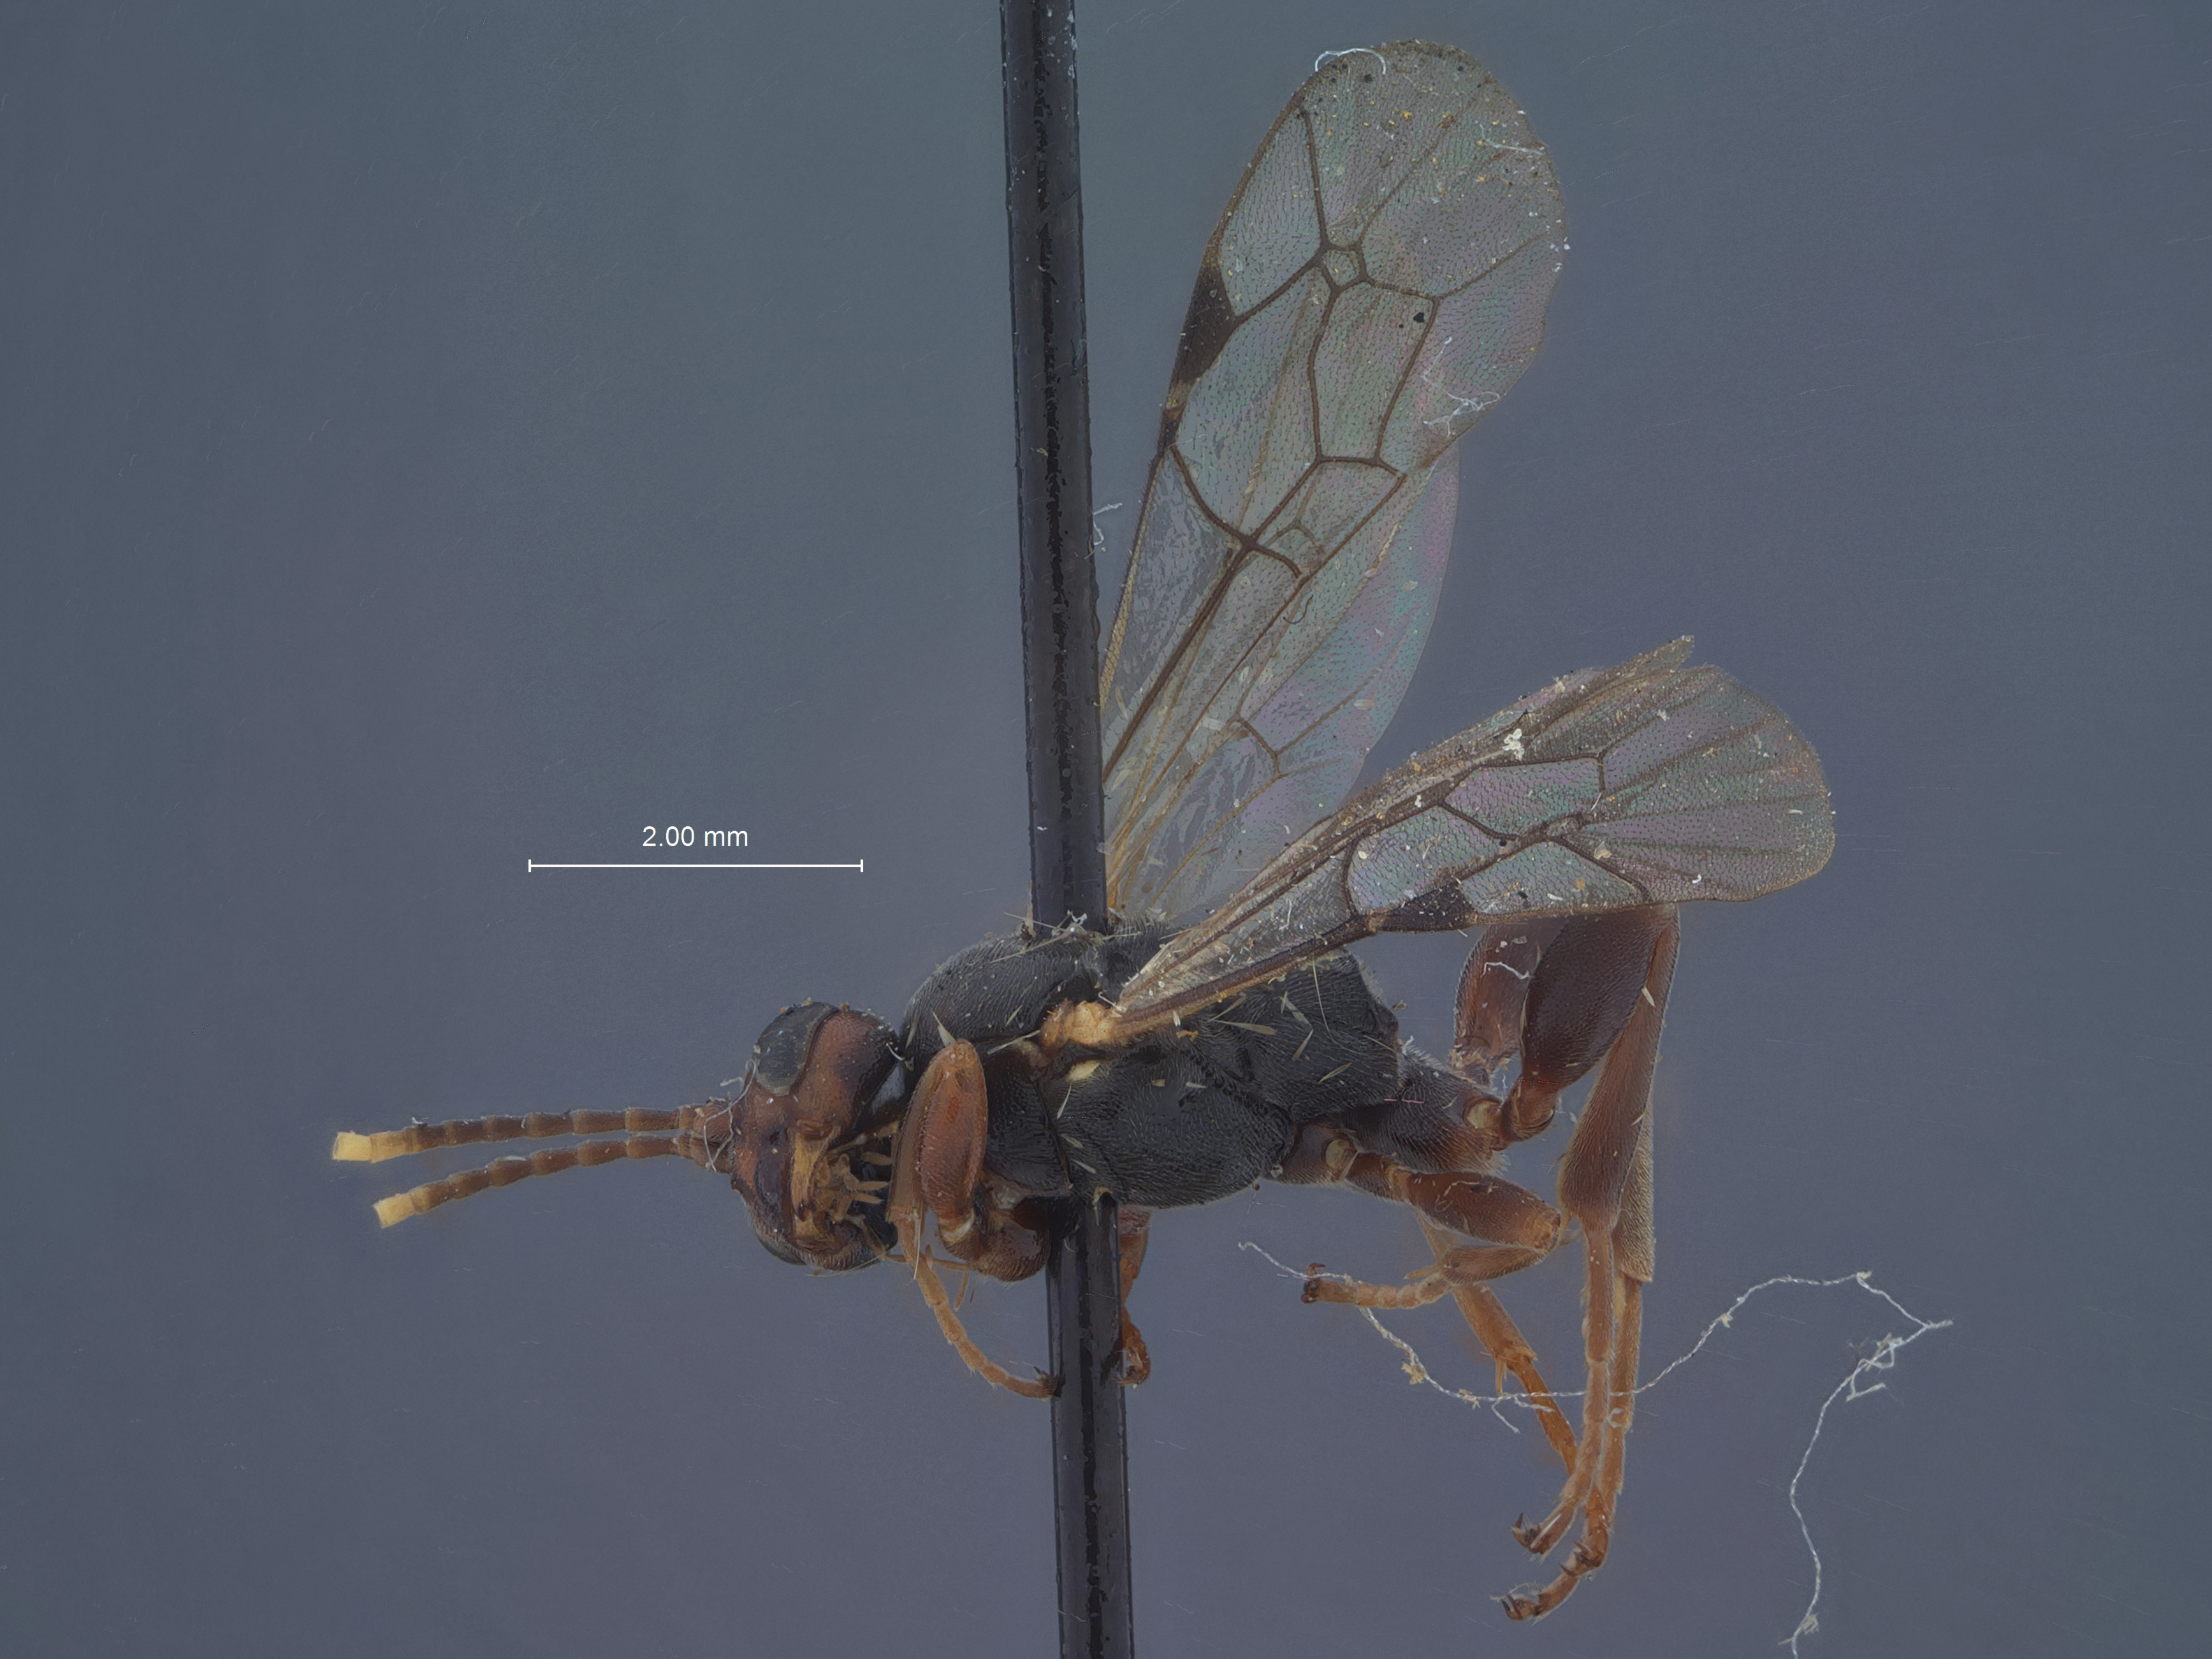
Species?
Phygadeuon plesius
